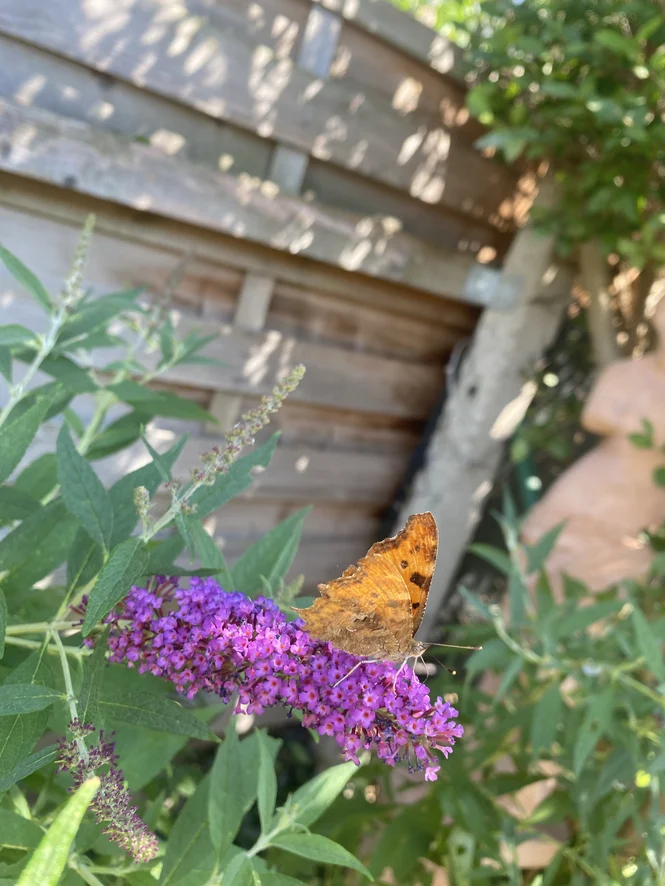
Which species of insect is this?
Polygonia c-album
